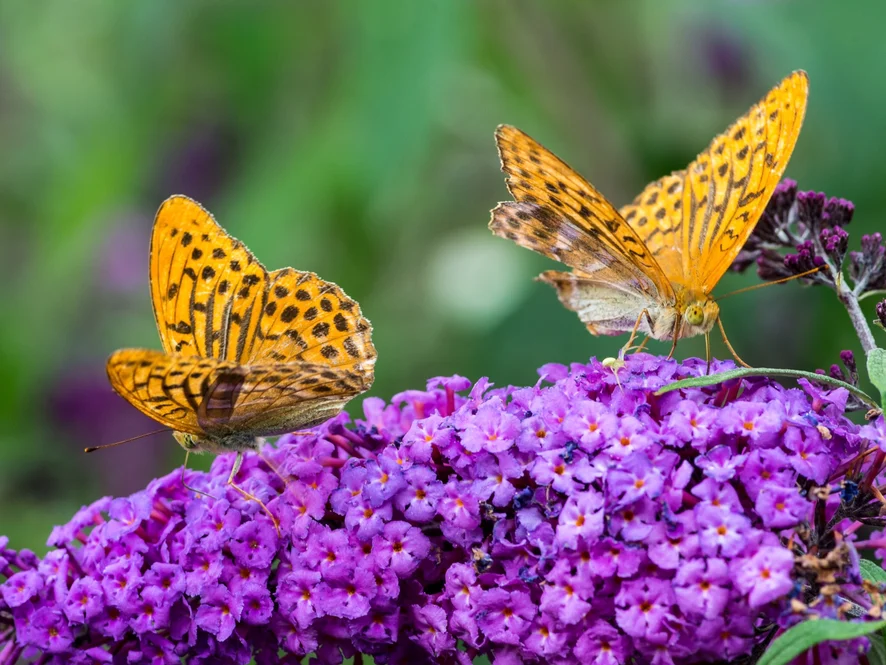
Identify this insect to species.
Argynnis paphia
